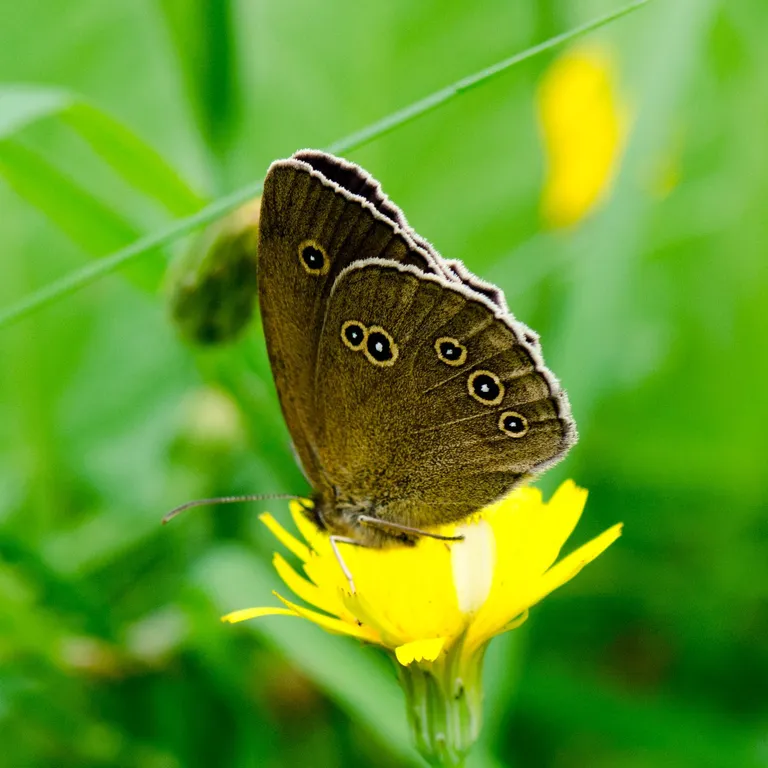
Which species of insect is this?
Aphantopus hyperantus
